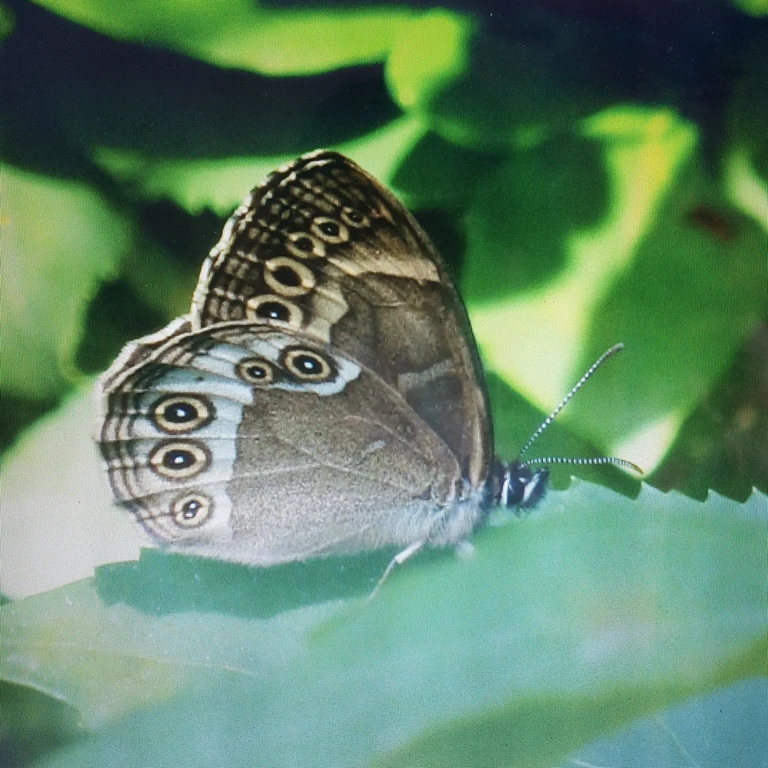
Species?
Lopinga achine (also Pararge achine)
